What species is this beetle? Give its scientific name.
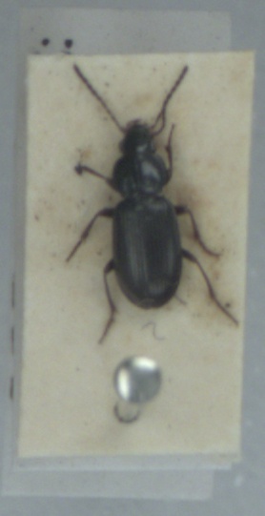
Pterostichus diligens
